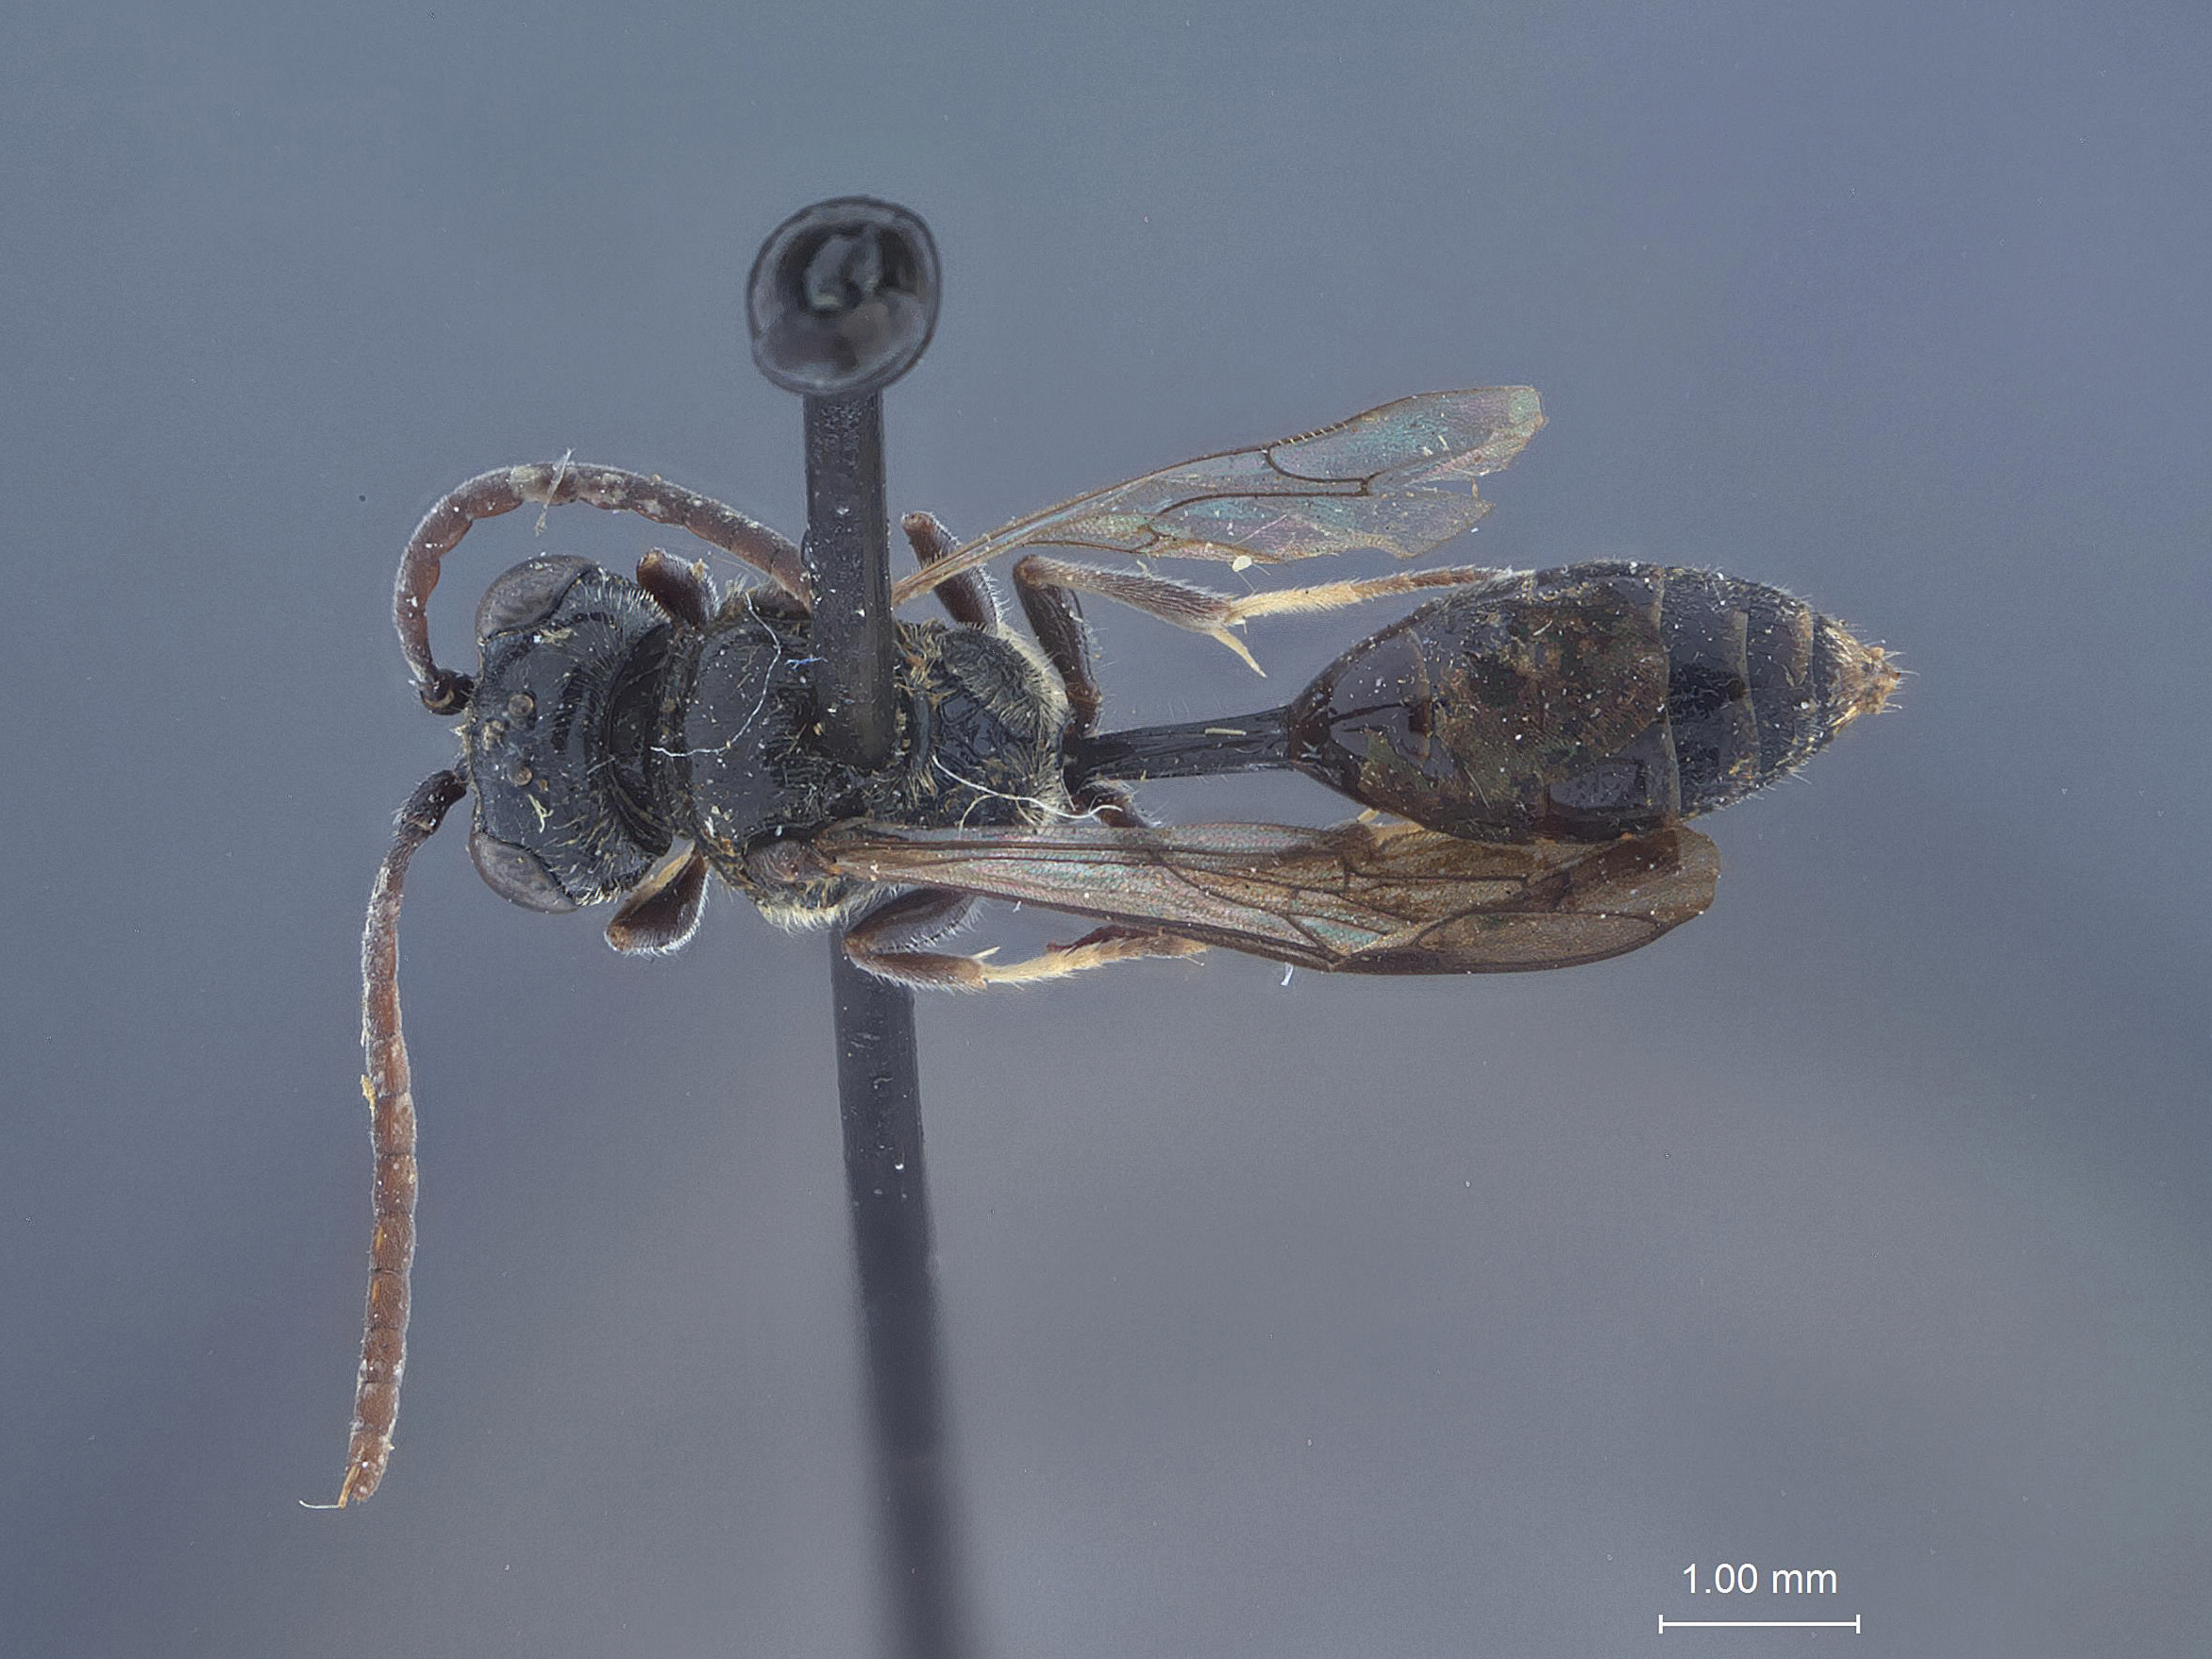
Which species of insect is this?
Psen modestus
